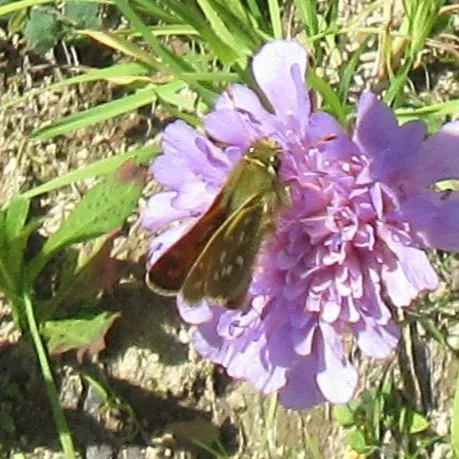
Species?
Hesperia comma
